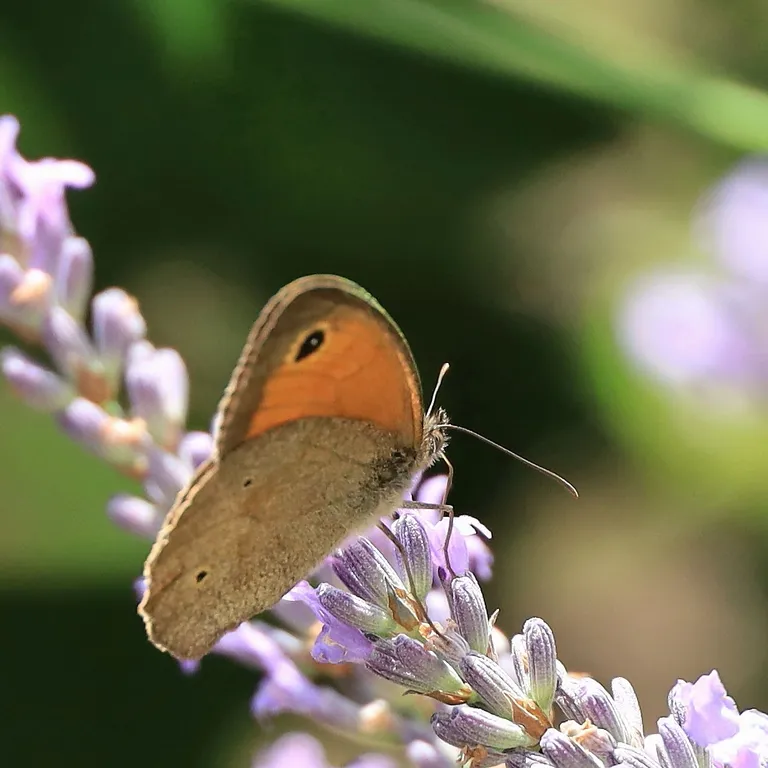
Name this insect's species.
Maniola jurtina
